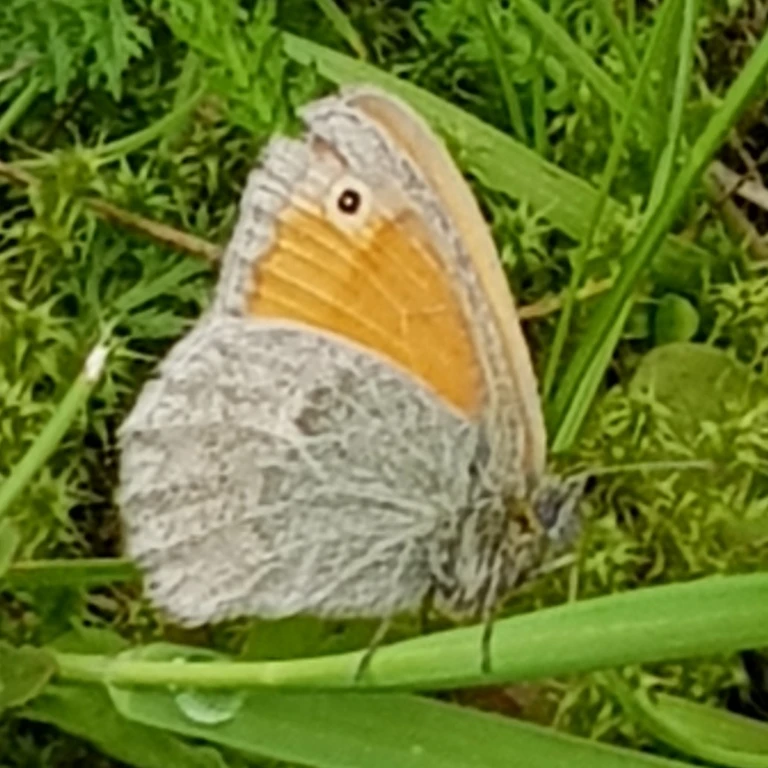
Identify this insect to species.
Coenonympha pamphilus
